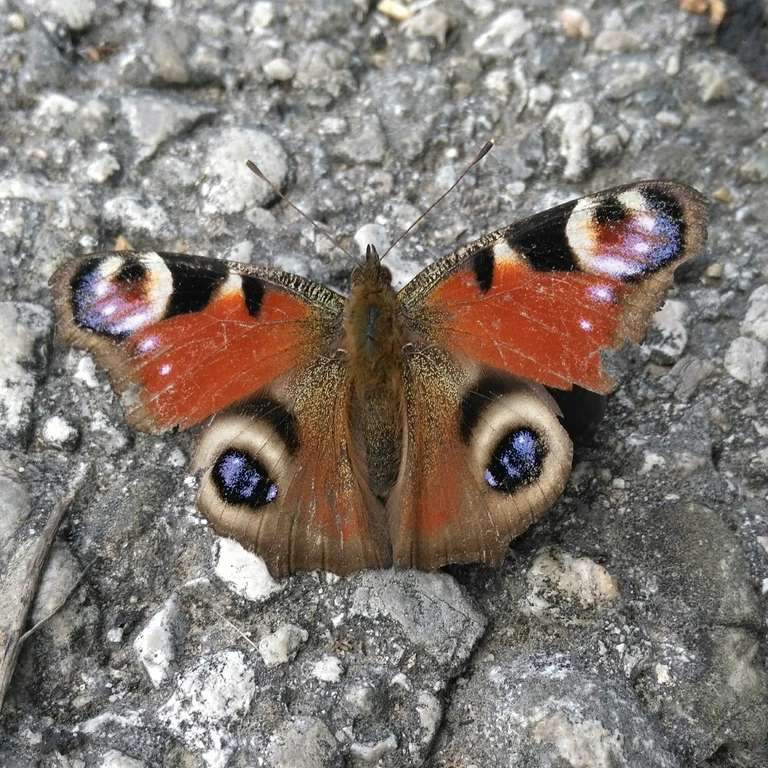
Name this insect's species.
Aglais io
